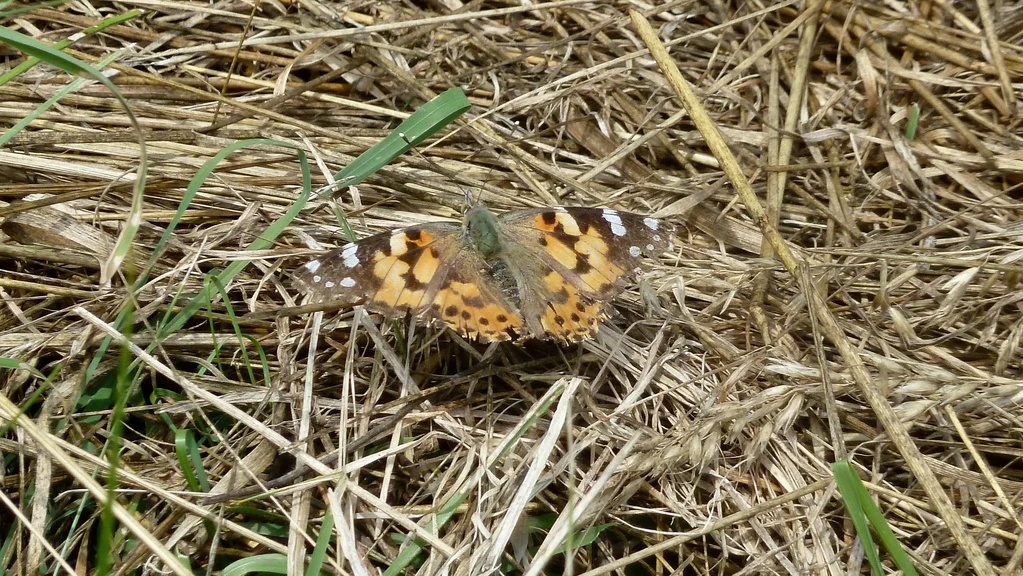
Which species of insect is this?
Vanessa cardui
